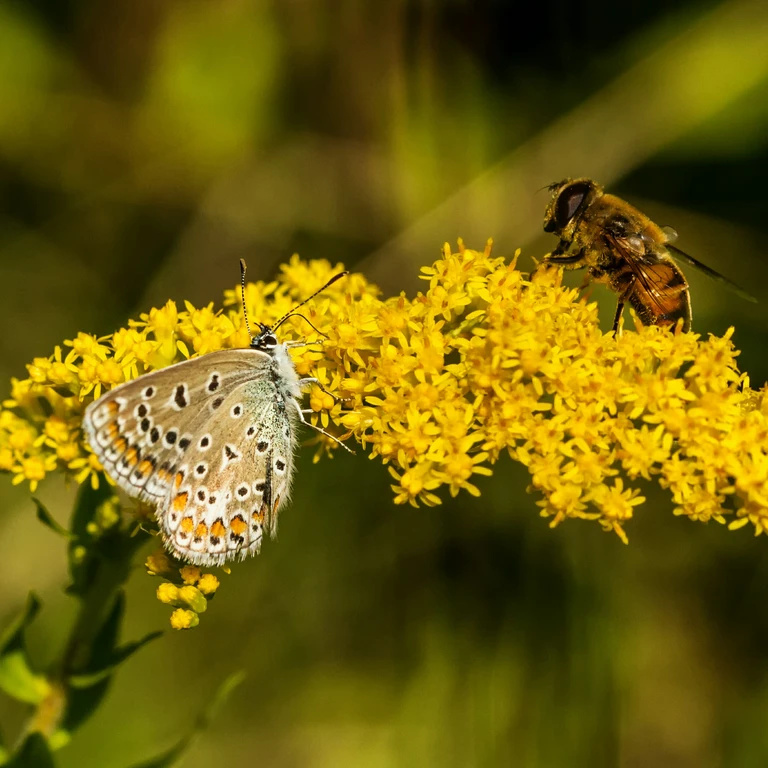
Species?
Polyommatus icarus
